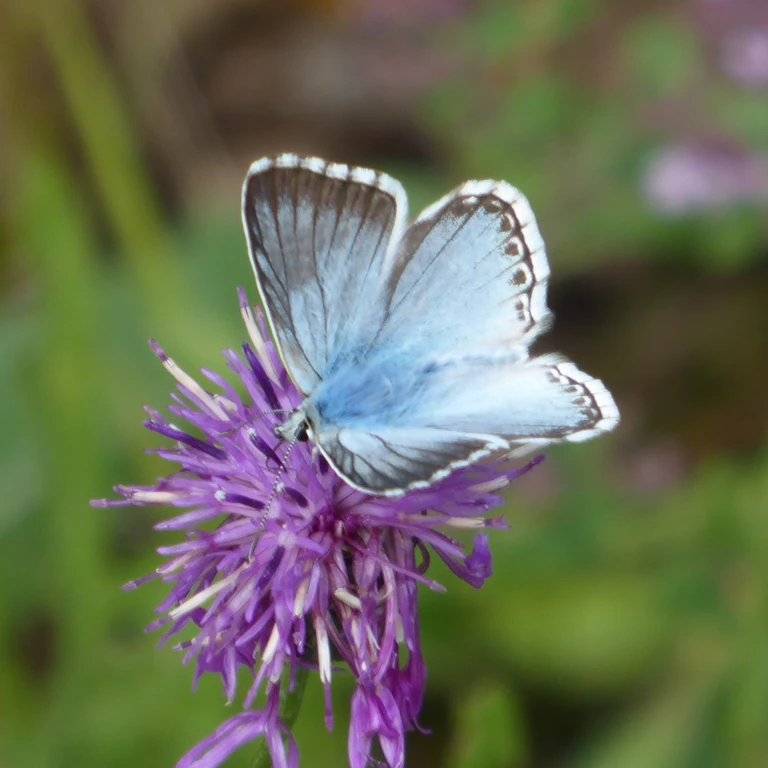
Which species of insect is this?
Lysandra coridon
